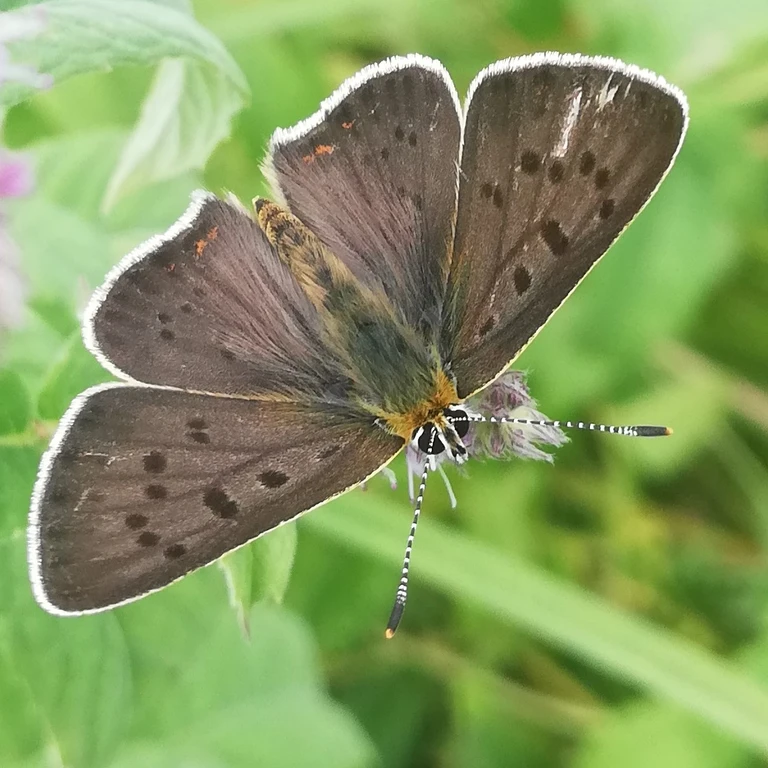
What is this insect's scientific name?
Lycaena tityrus (also Loweia tityrus)
